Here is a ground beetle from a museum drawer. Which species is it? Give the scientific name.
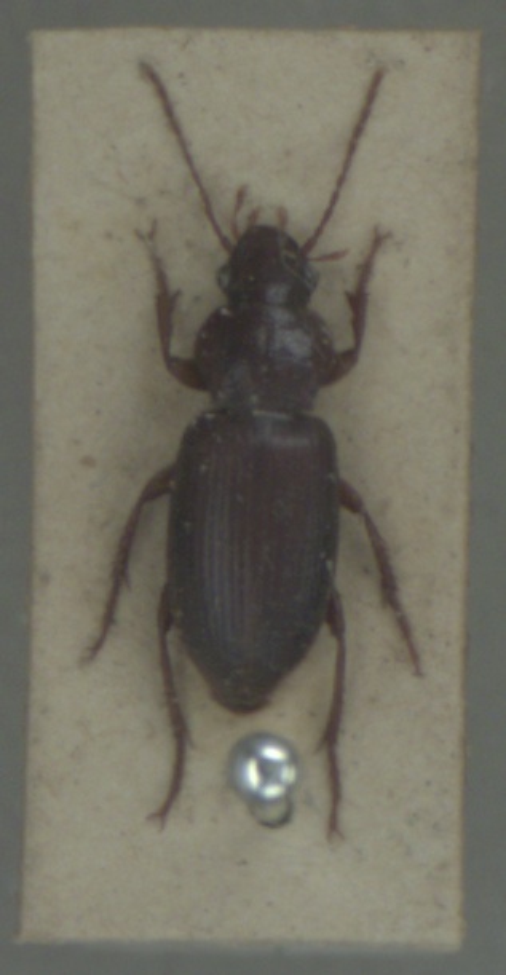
Ophonus cordatus
